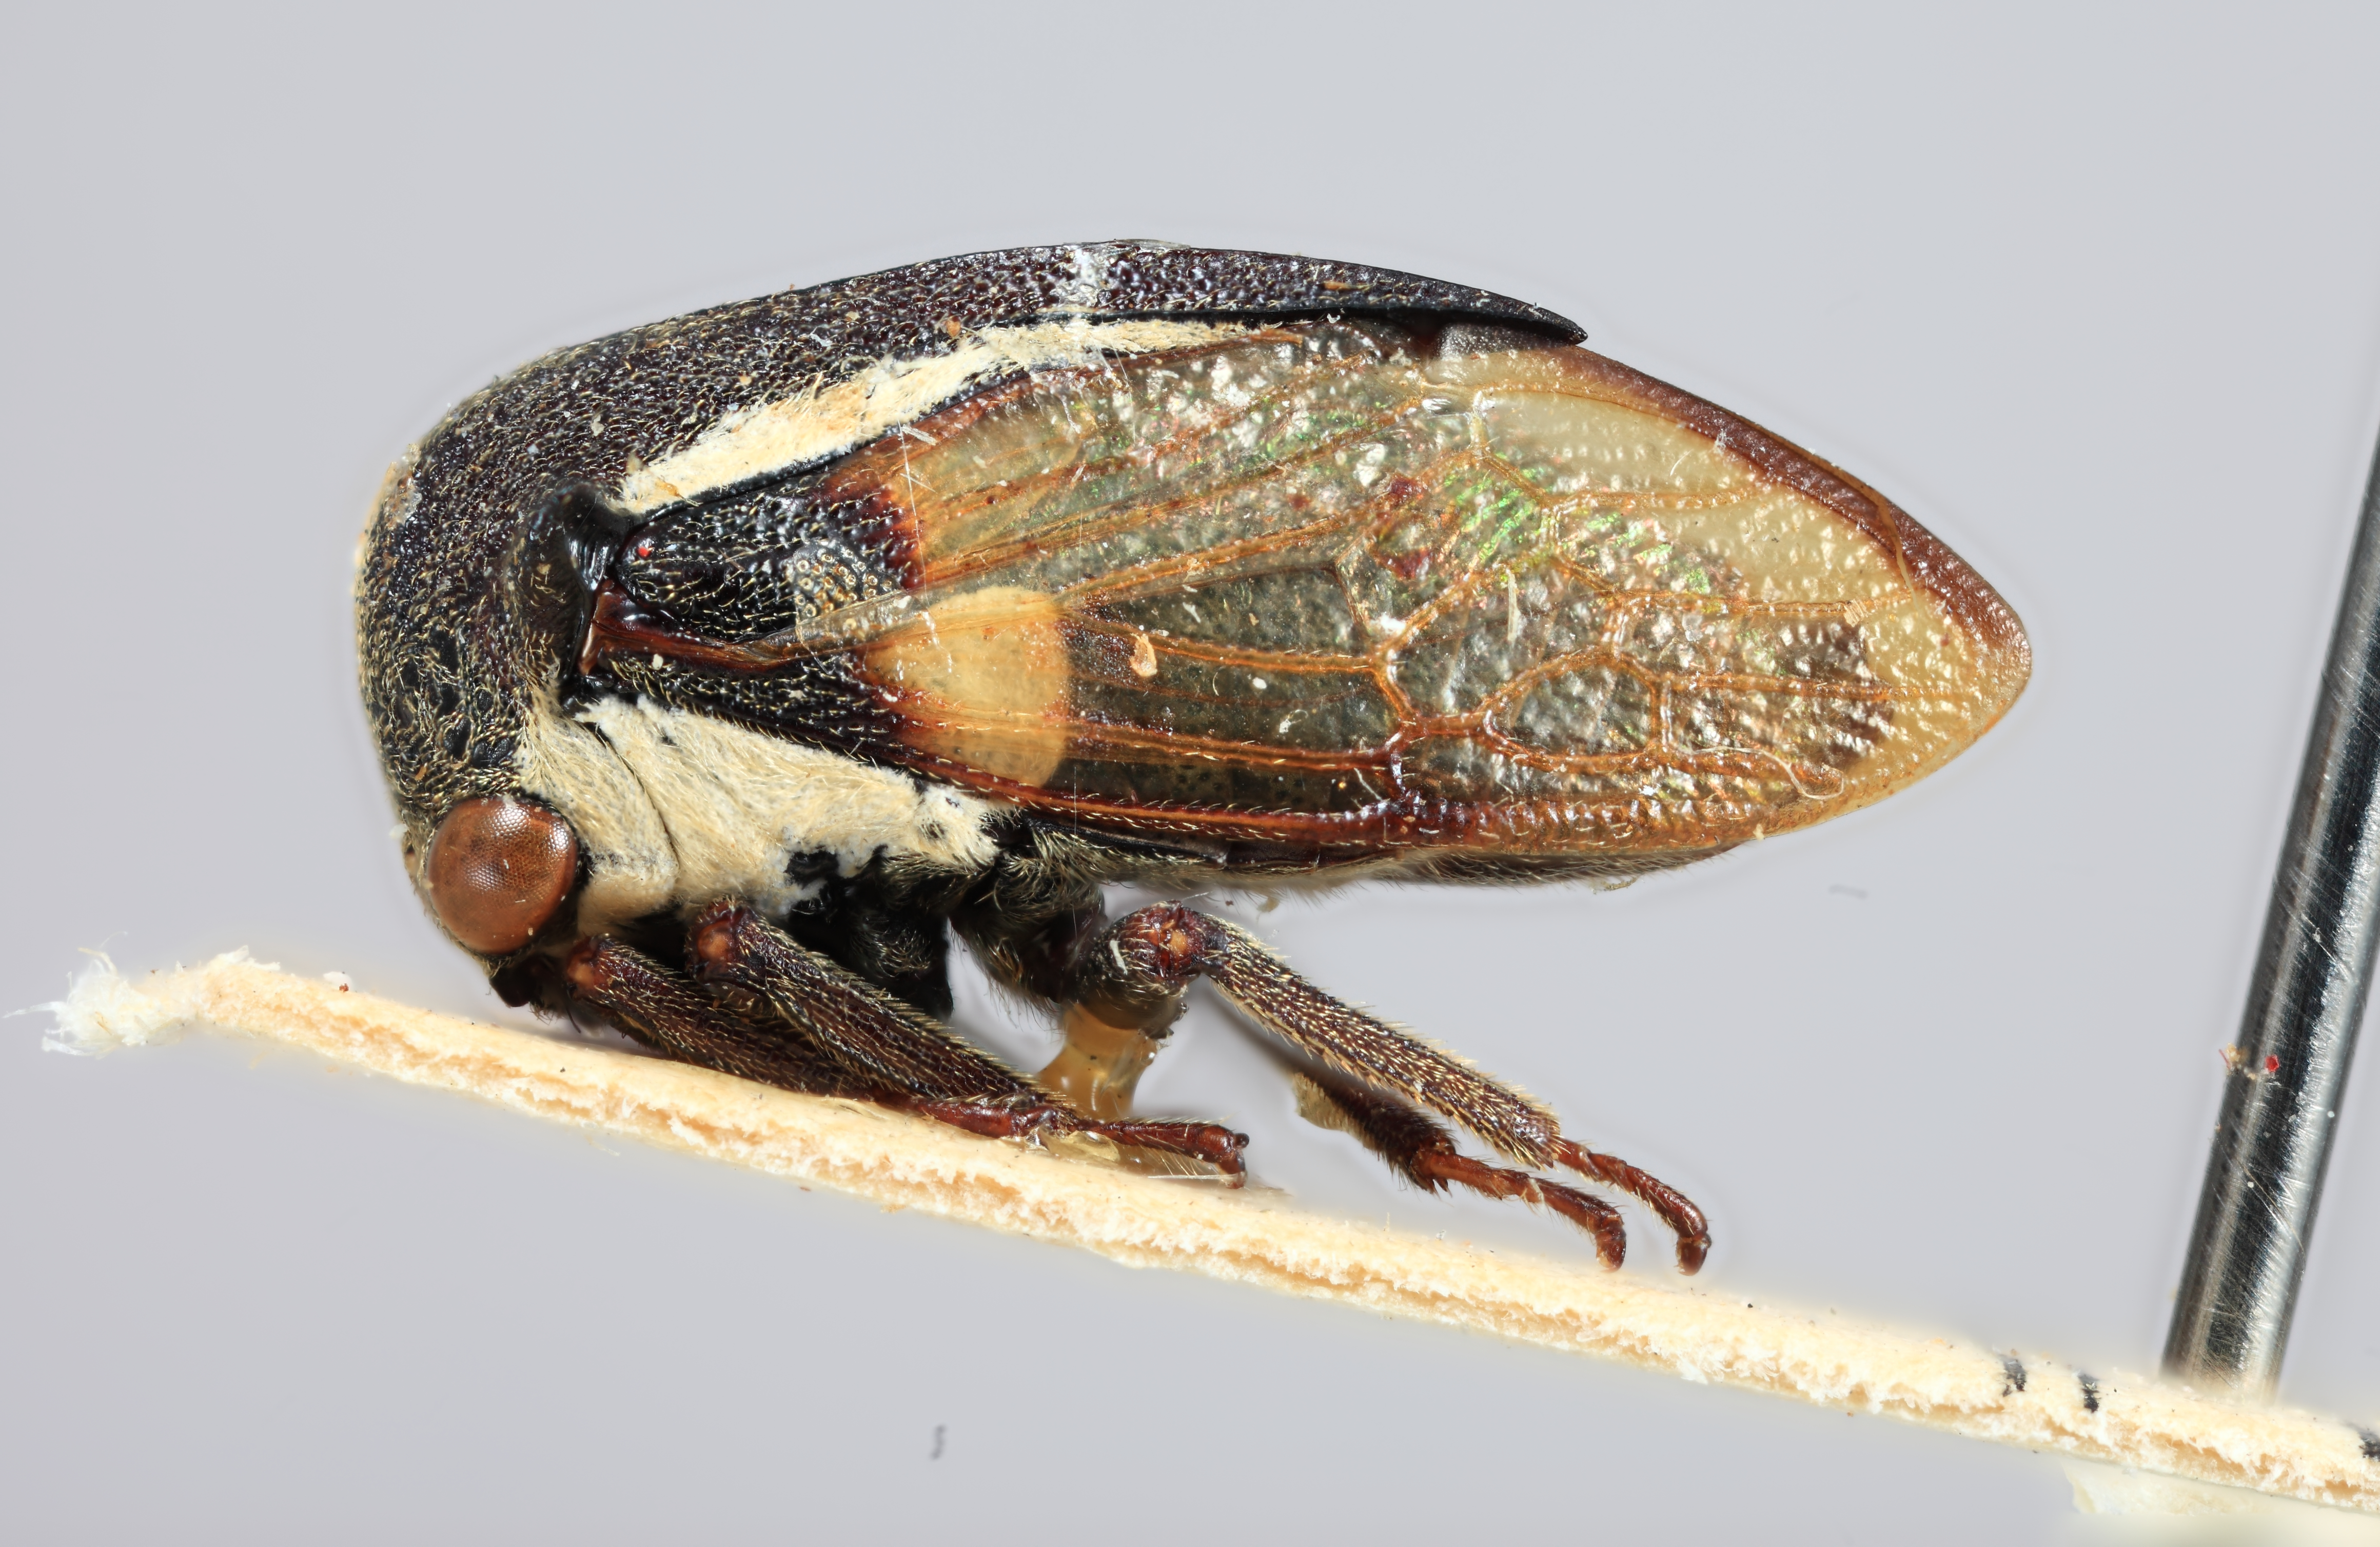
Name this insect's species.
Sipylus rotundatus
